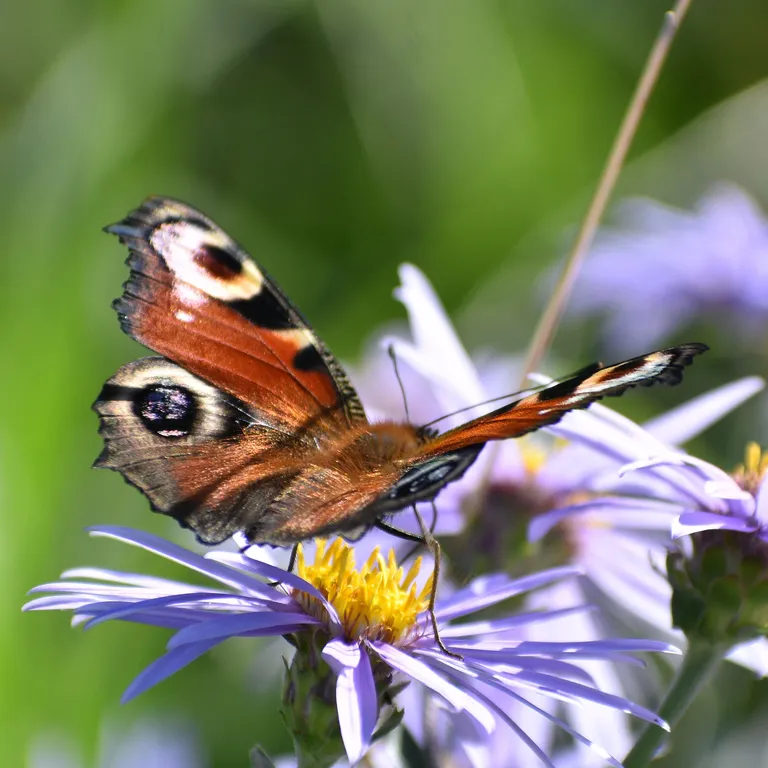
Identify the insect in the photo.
Aglais io
